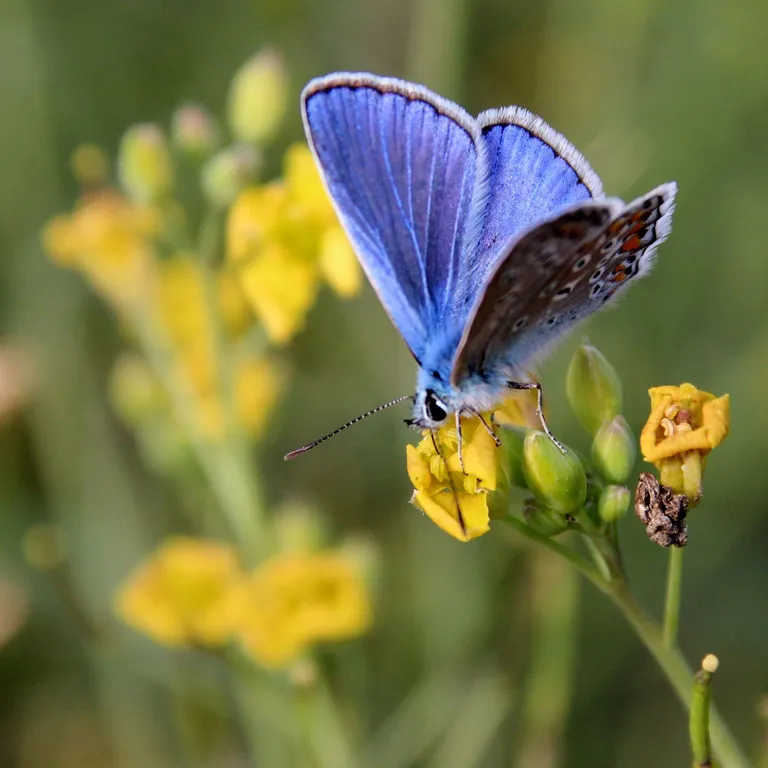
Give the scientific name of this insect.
Polyommatus icarus
